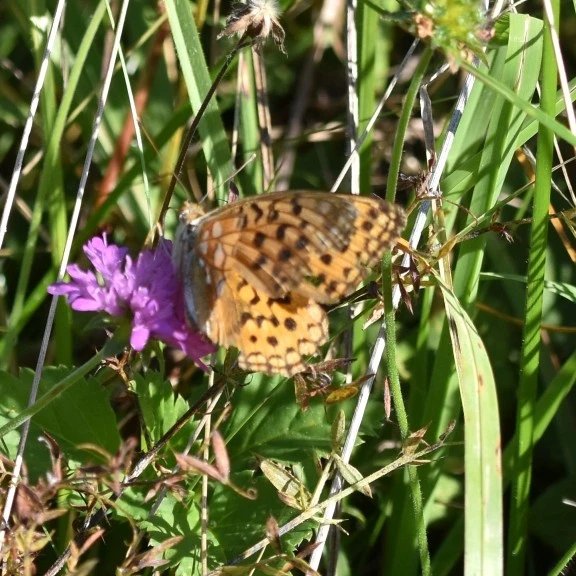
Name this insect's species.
Fabriciana adippe
